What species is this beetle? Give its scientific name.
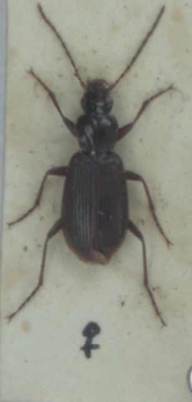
Platynus livens
